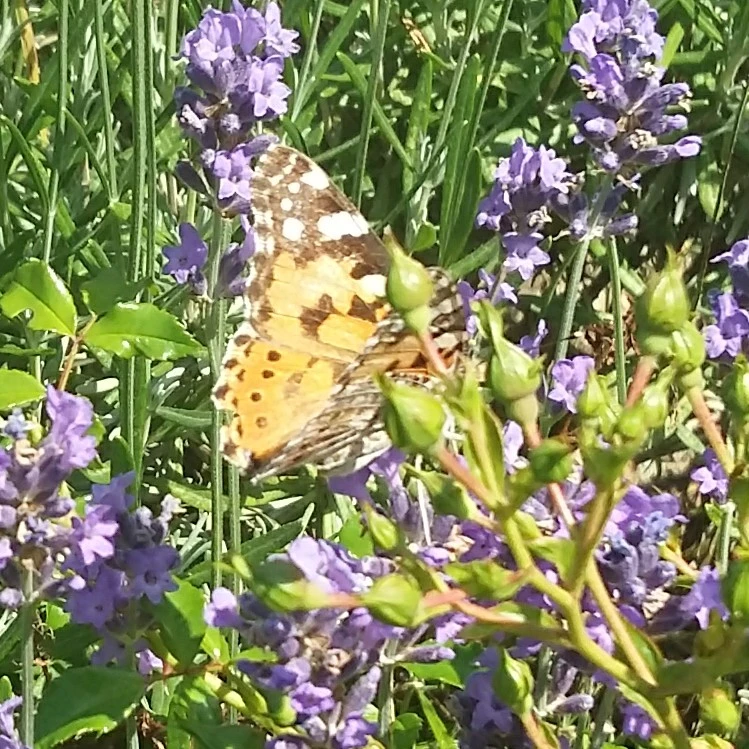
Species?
Vanessa cardui
